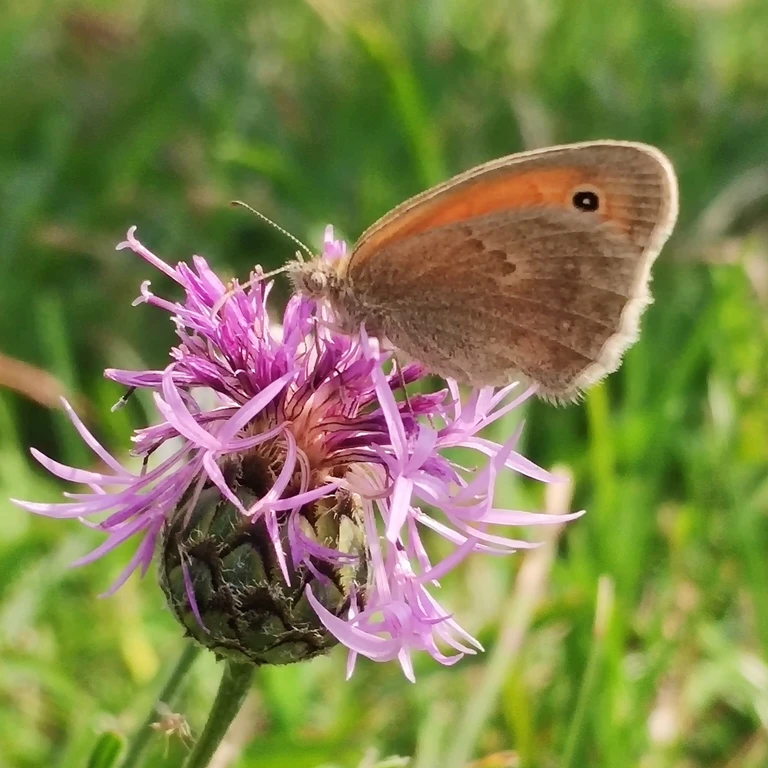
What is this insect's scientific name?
Coenonympha pamphilus
